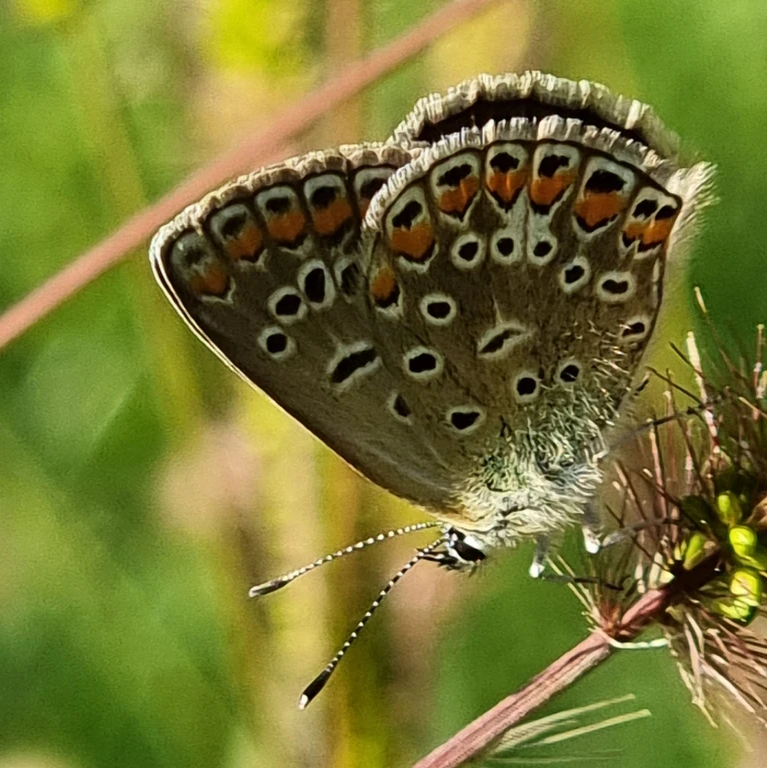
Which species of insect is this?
Polyommatus icarus
